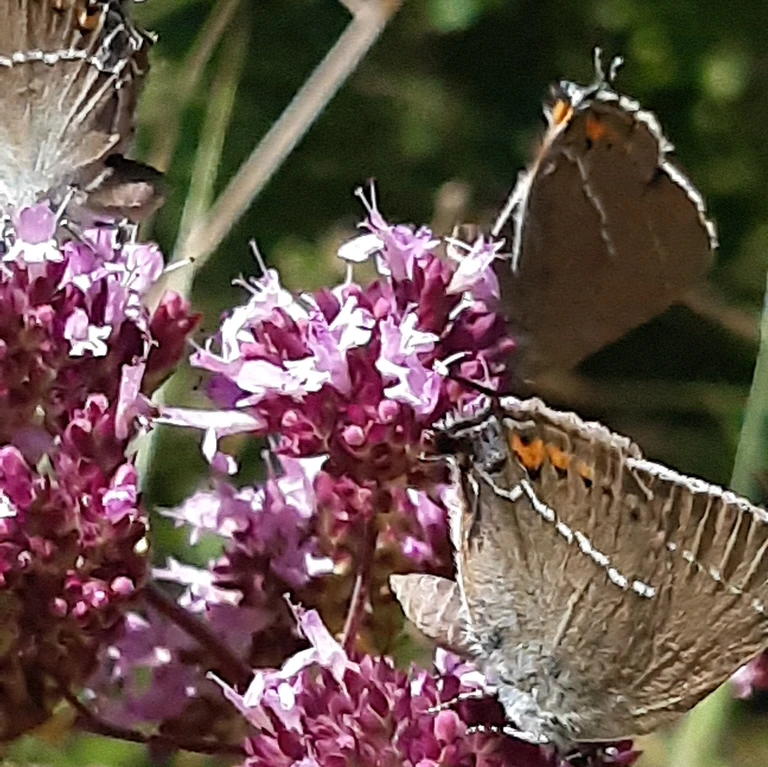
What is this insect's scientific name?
Satyrium spini (also Tuttiola spini)
